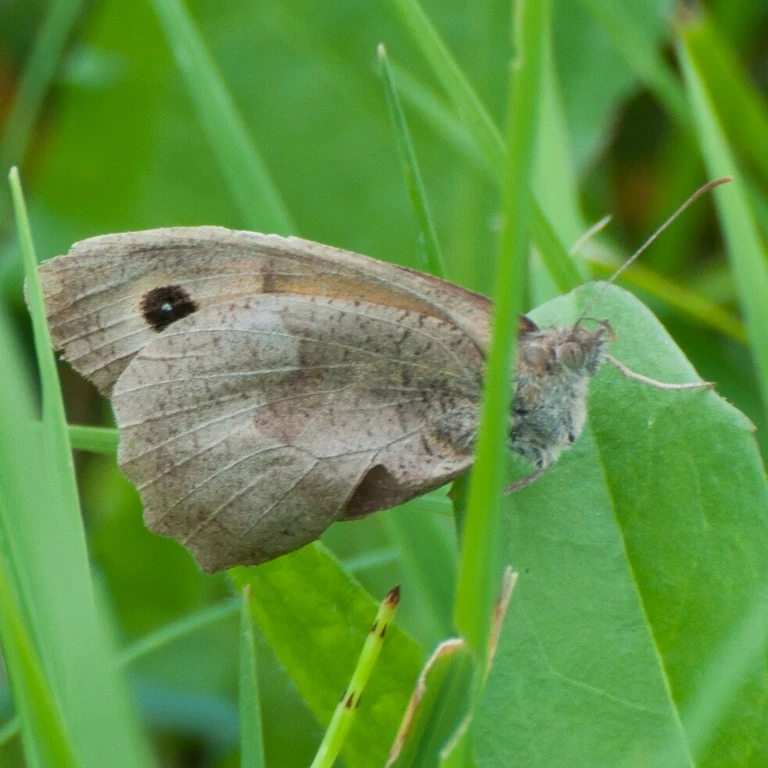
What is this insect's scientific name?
Maniola jurtina
